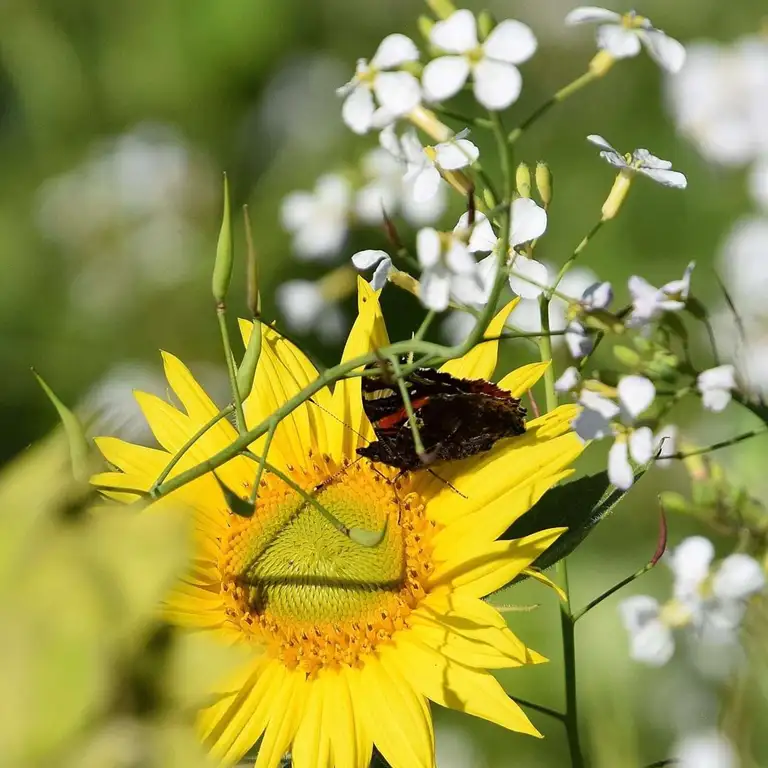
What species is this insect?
Vanessa atalanta
